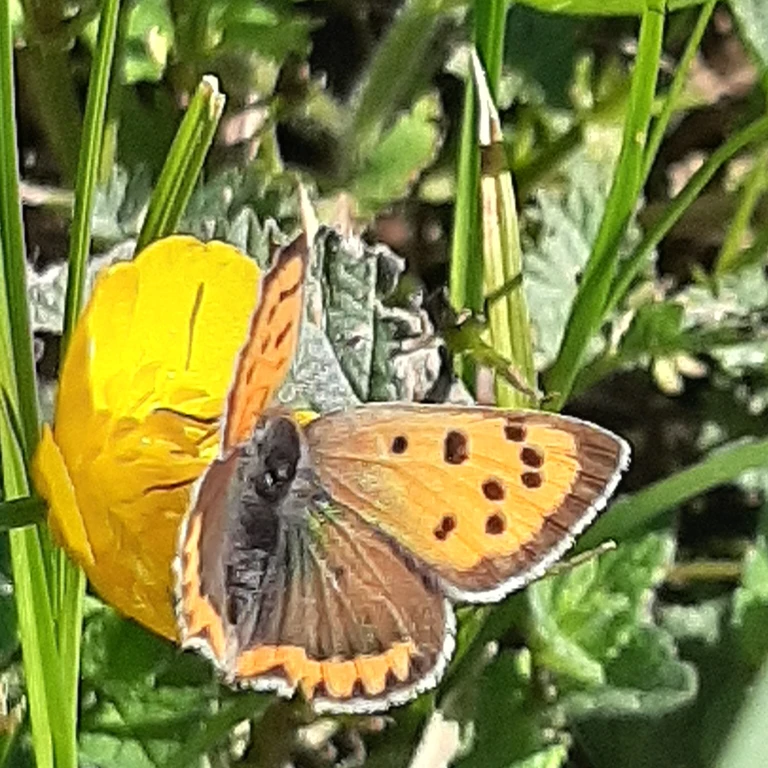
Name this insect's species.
Lycaena phlaeas
